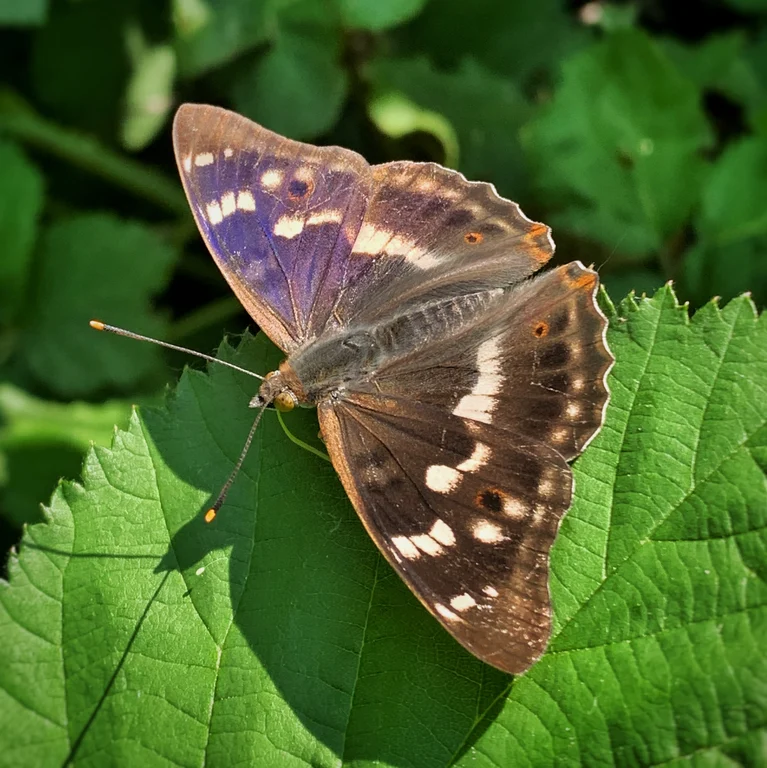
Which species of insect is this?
Apatura ilia
